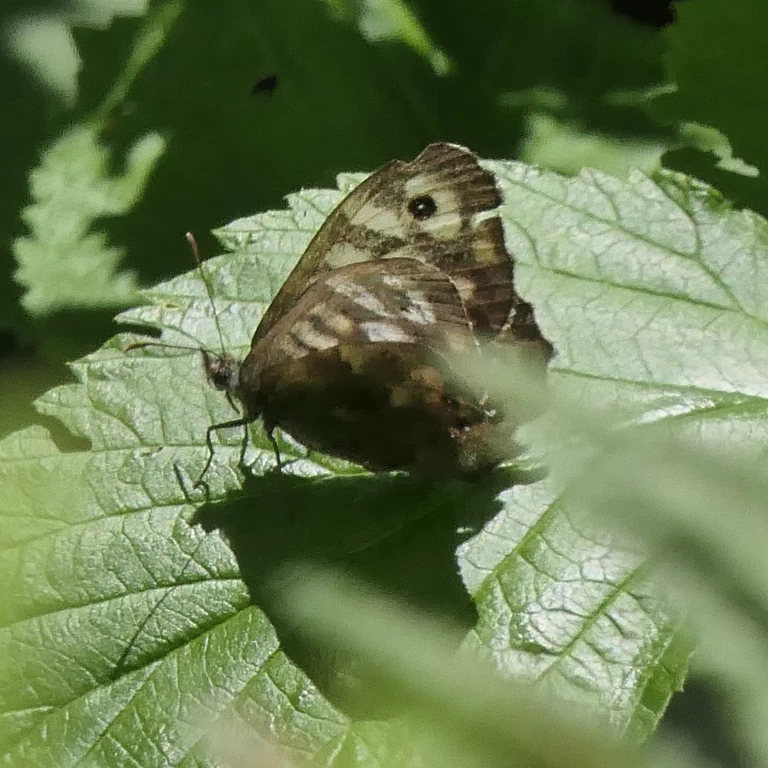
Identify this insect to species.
Pararge aegeria
